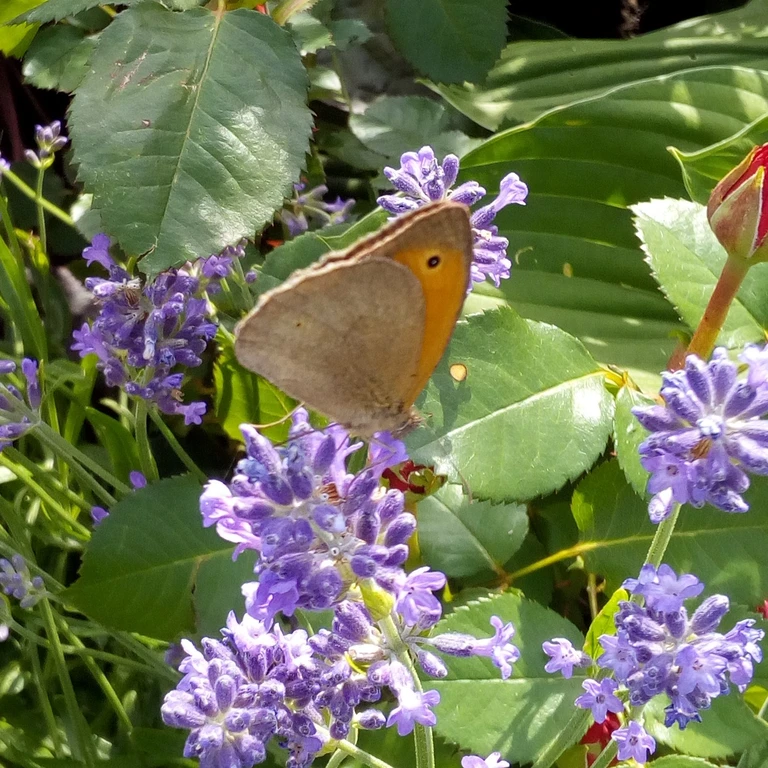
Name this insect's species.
Maniola jurtina
